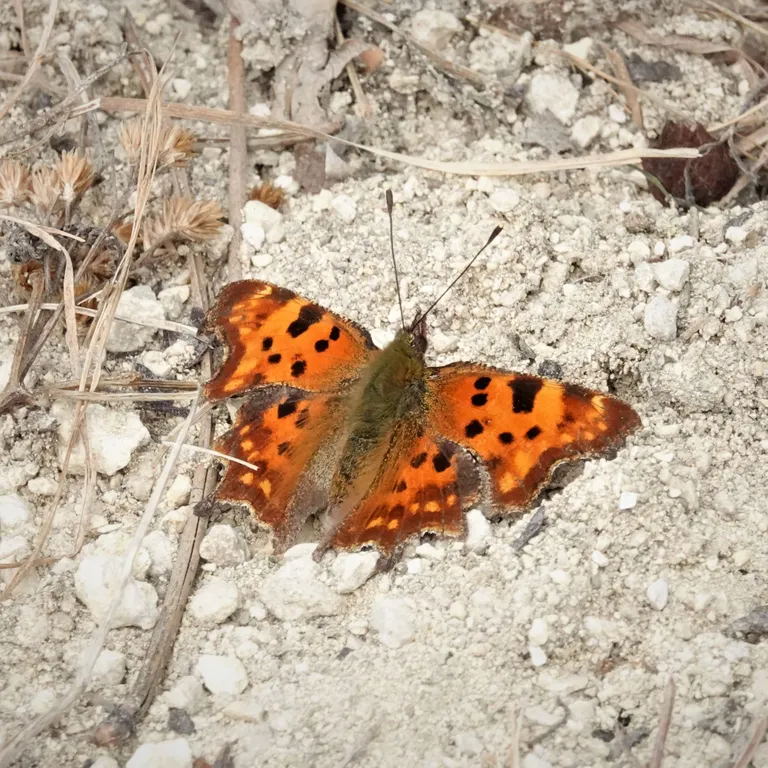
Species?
Polygonia c-album
